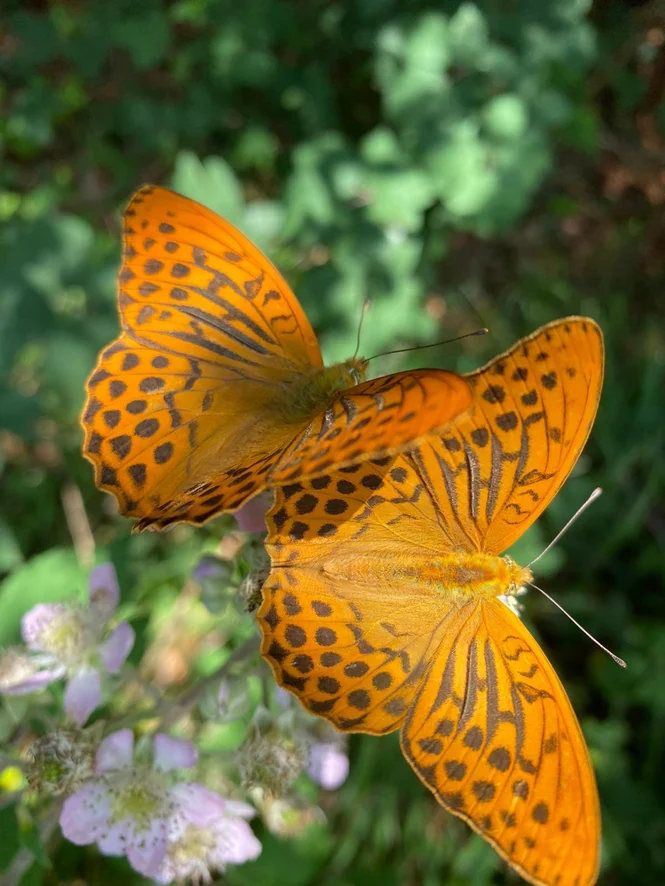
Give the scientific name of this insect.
Argynnis paphia
